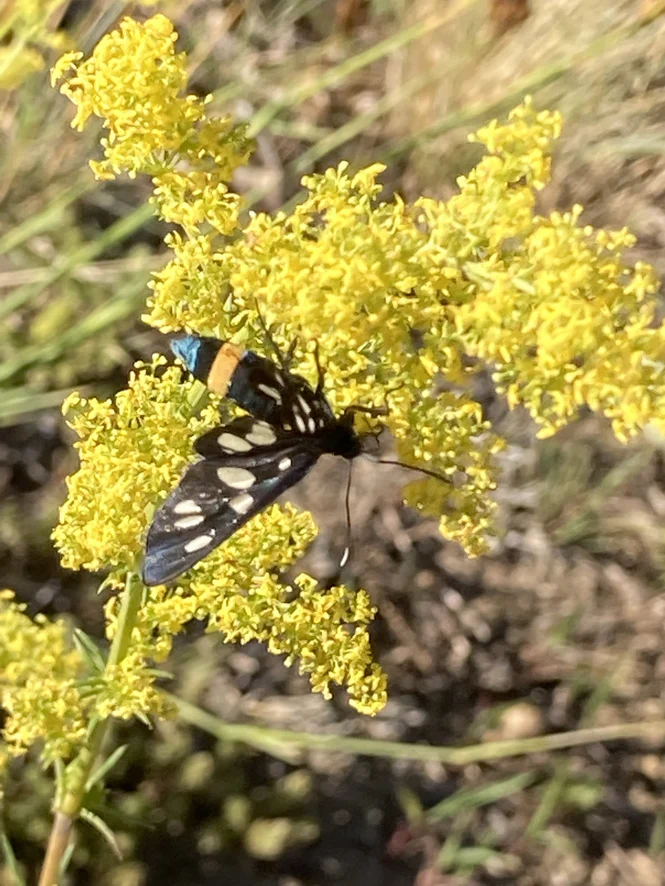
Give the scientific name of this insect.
Amata phegea
